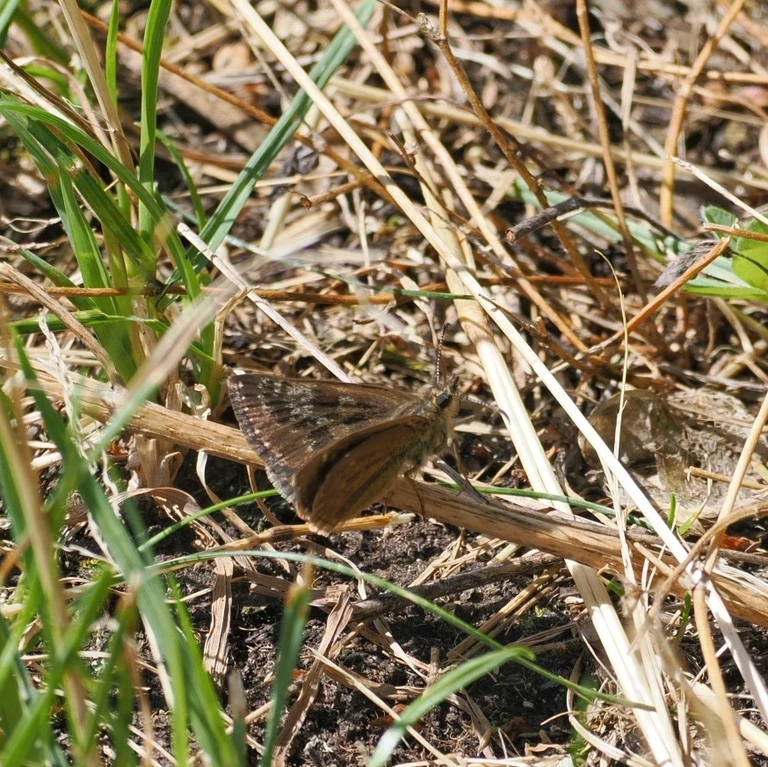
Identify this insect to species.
Erynnis tages
